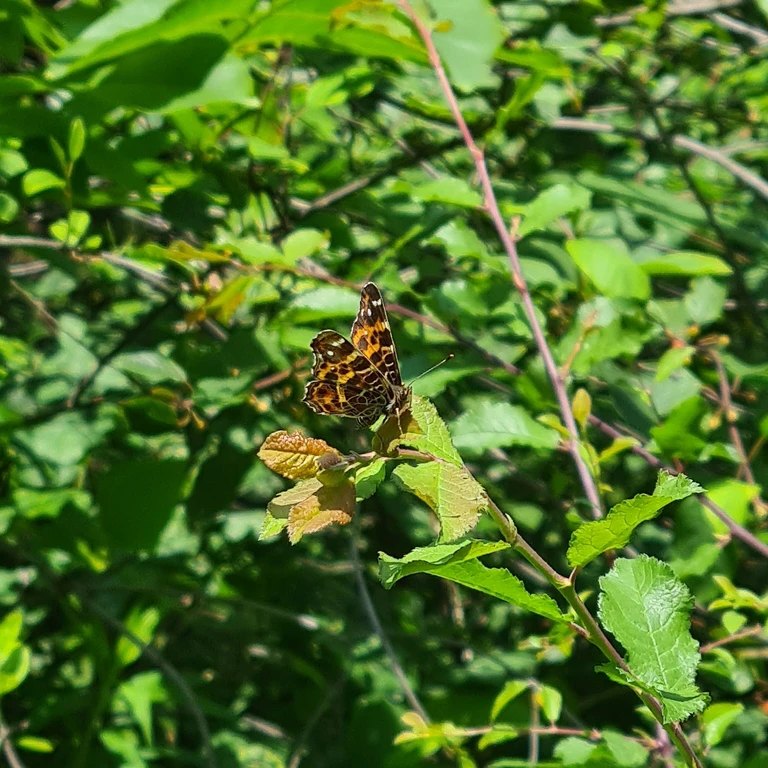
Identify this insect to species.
Araschnia levana
